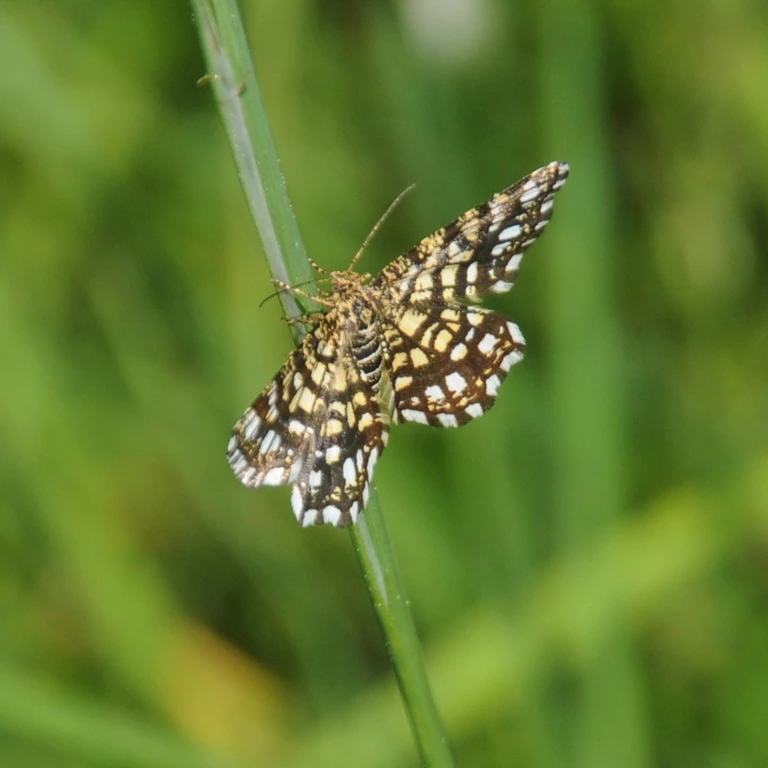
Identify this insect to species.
Chiasmia clathrata
